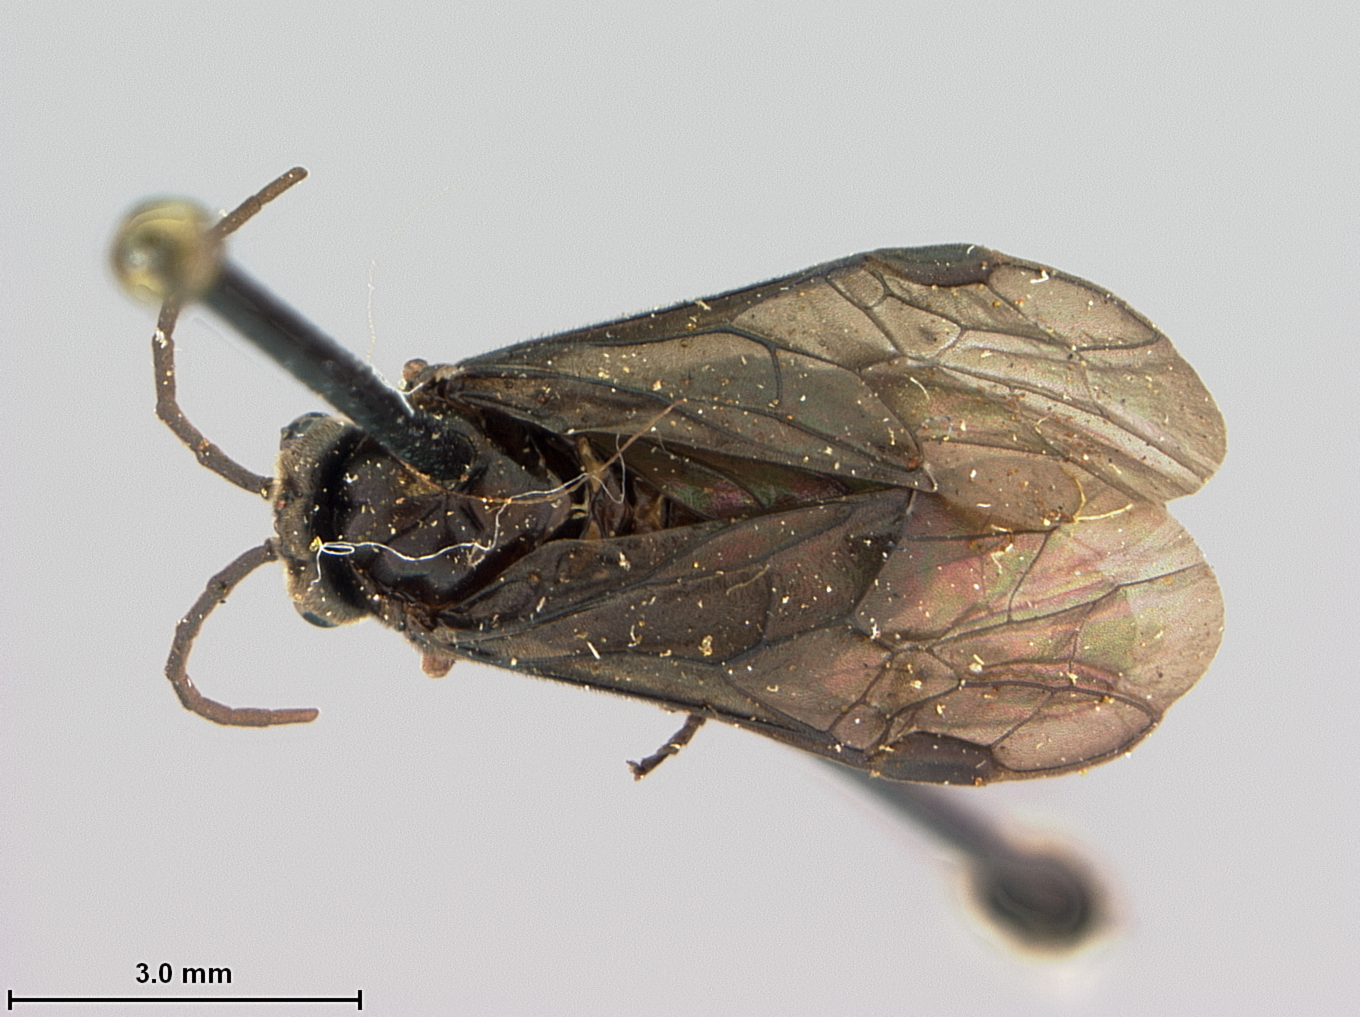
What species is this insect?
Phymatocera smilacinae
